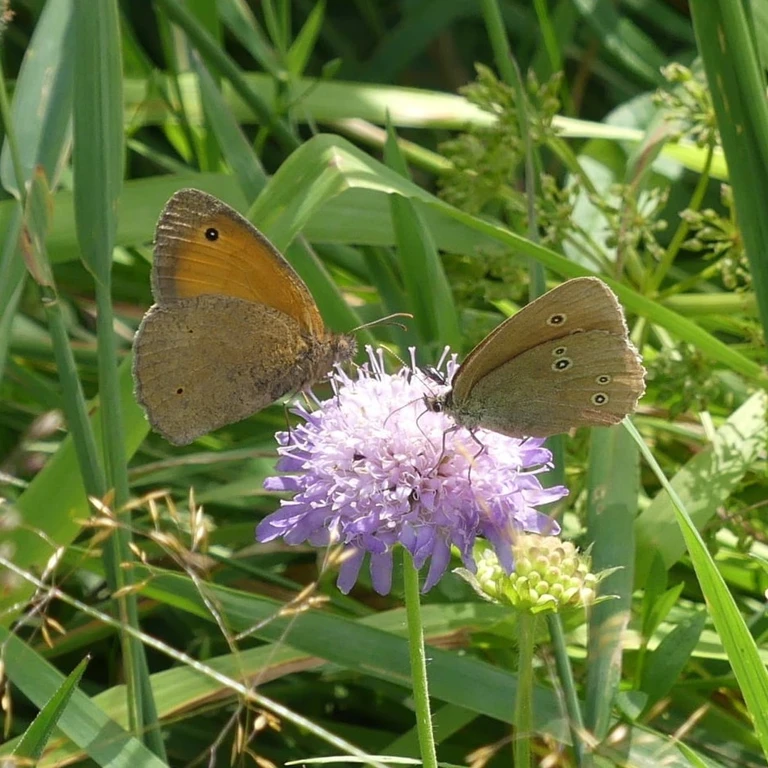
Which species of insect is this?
Maniola jurtina
